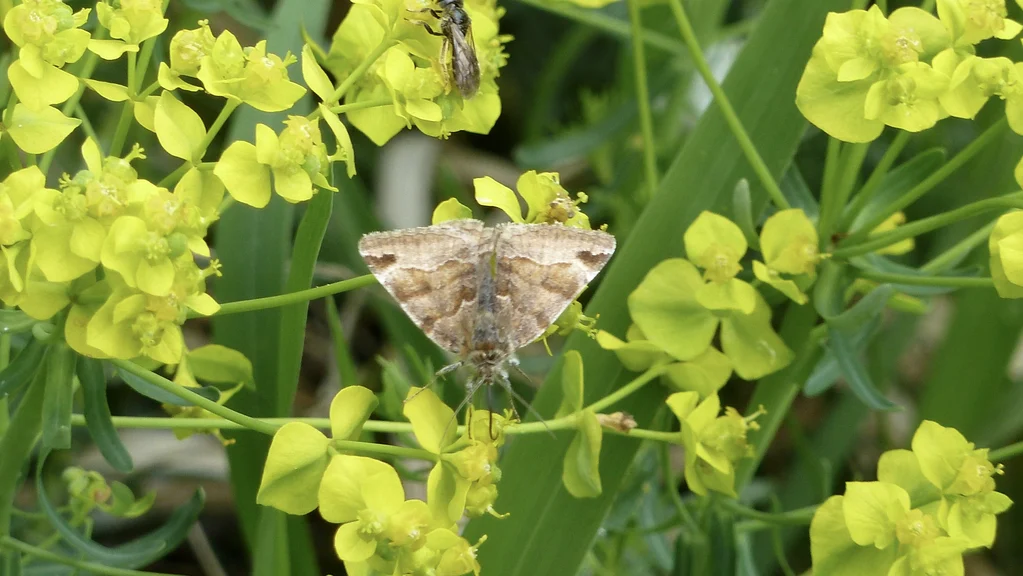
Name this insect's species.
Euclidia glyphica
